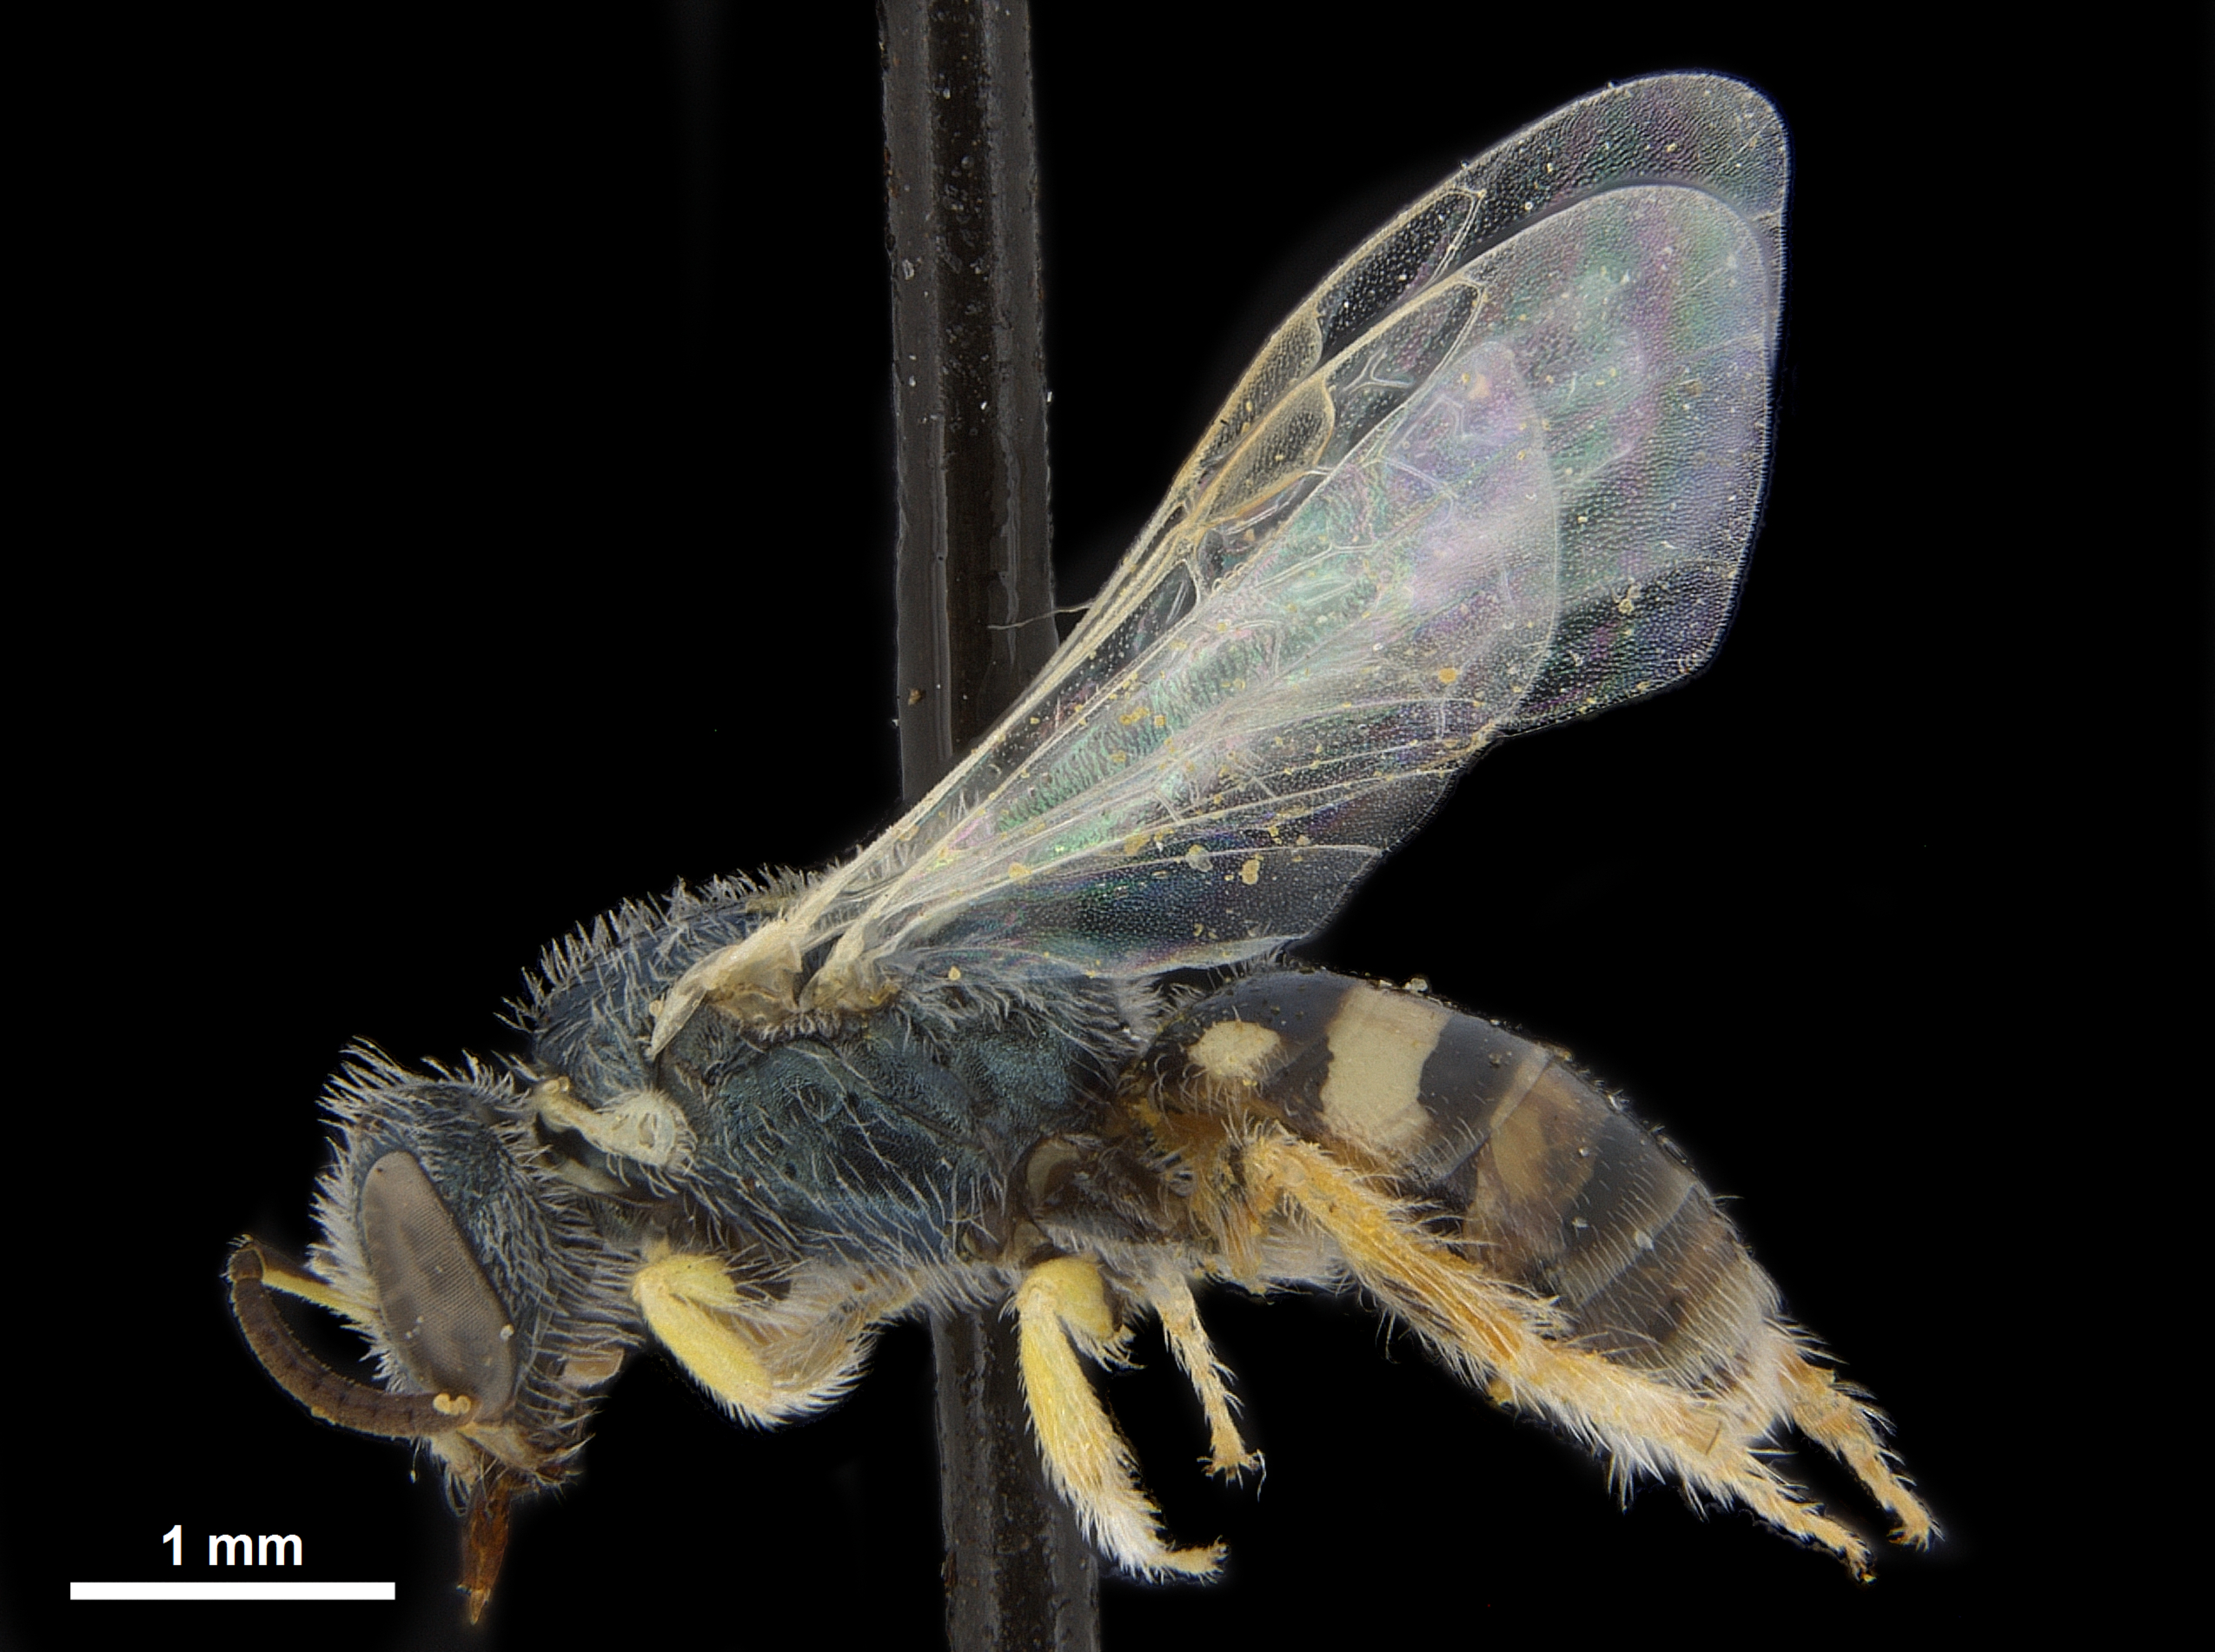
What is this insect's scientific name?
Ceylalictus variegatus
